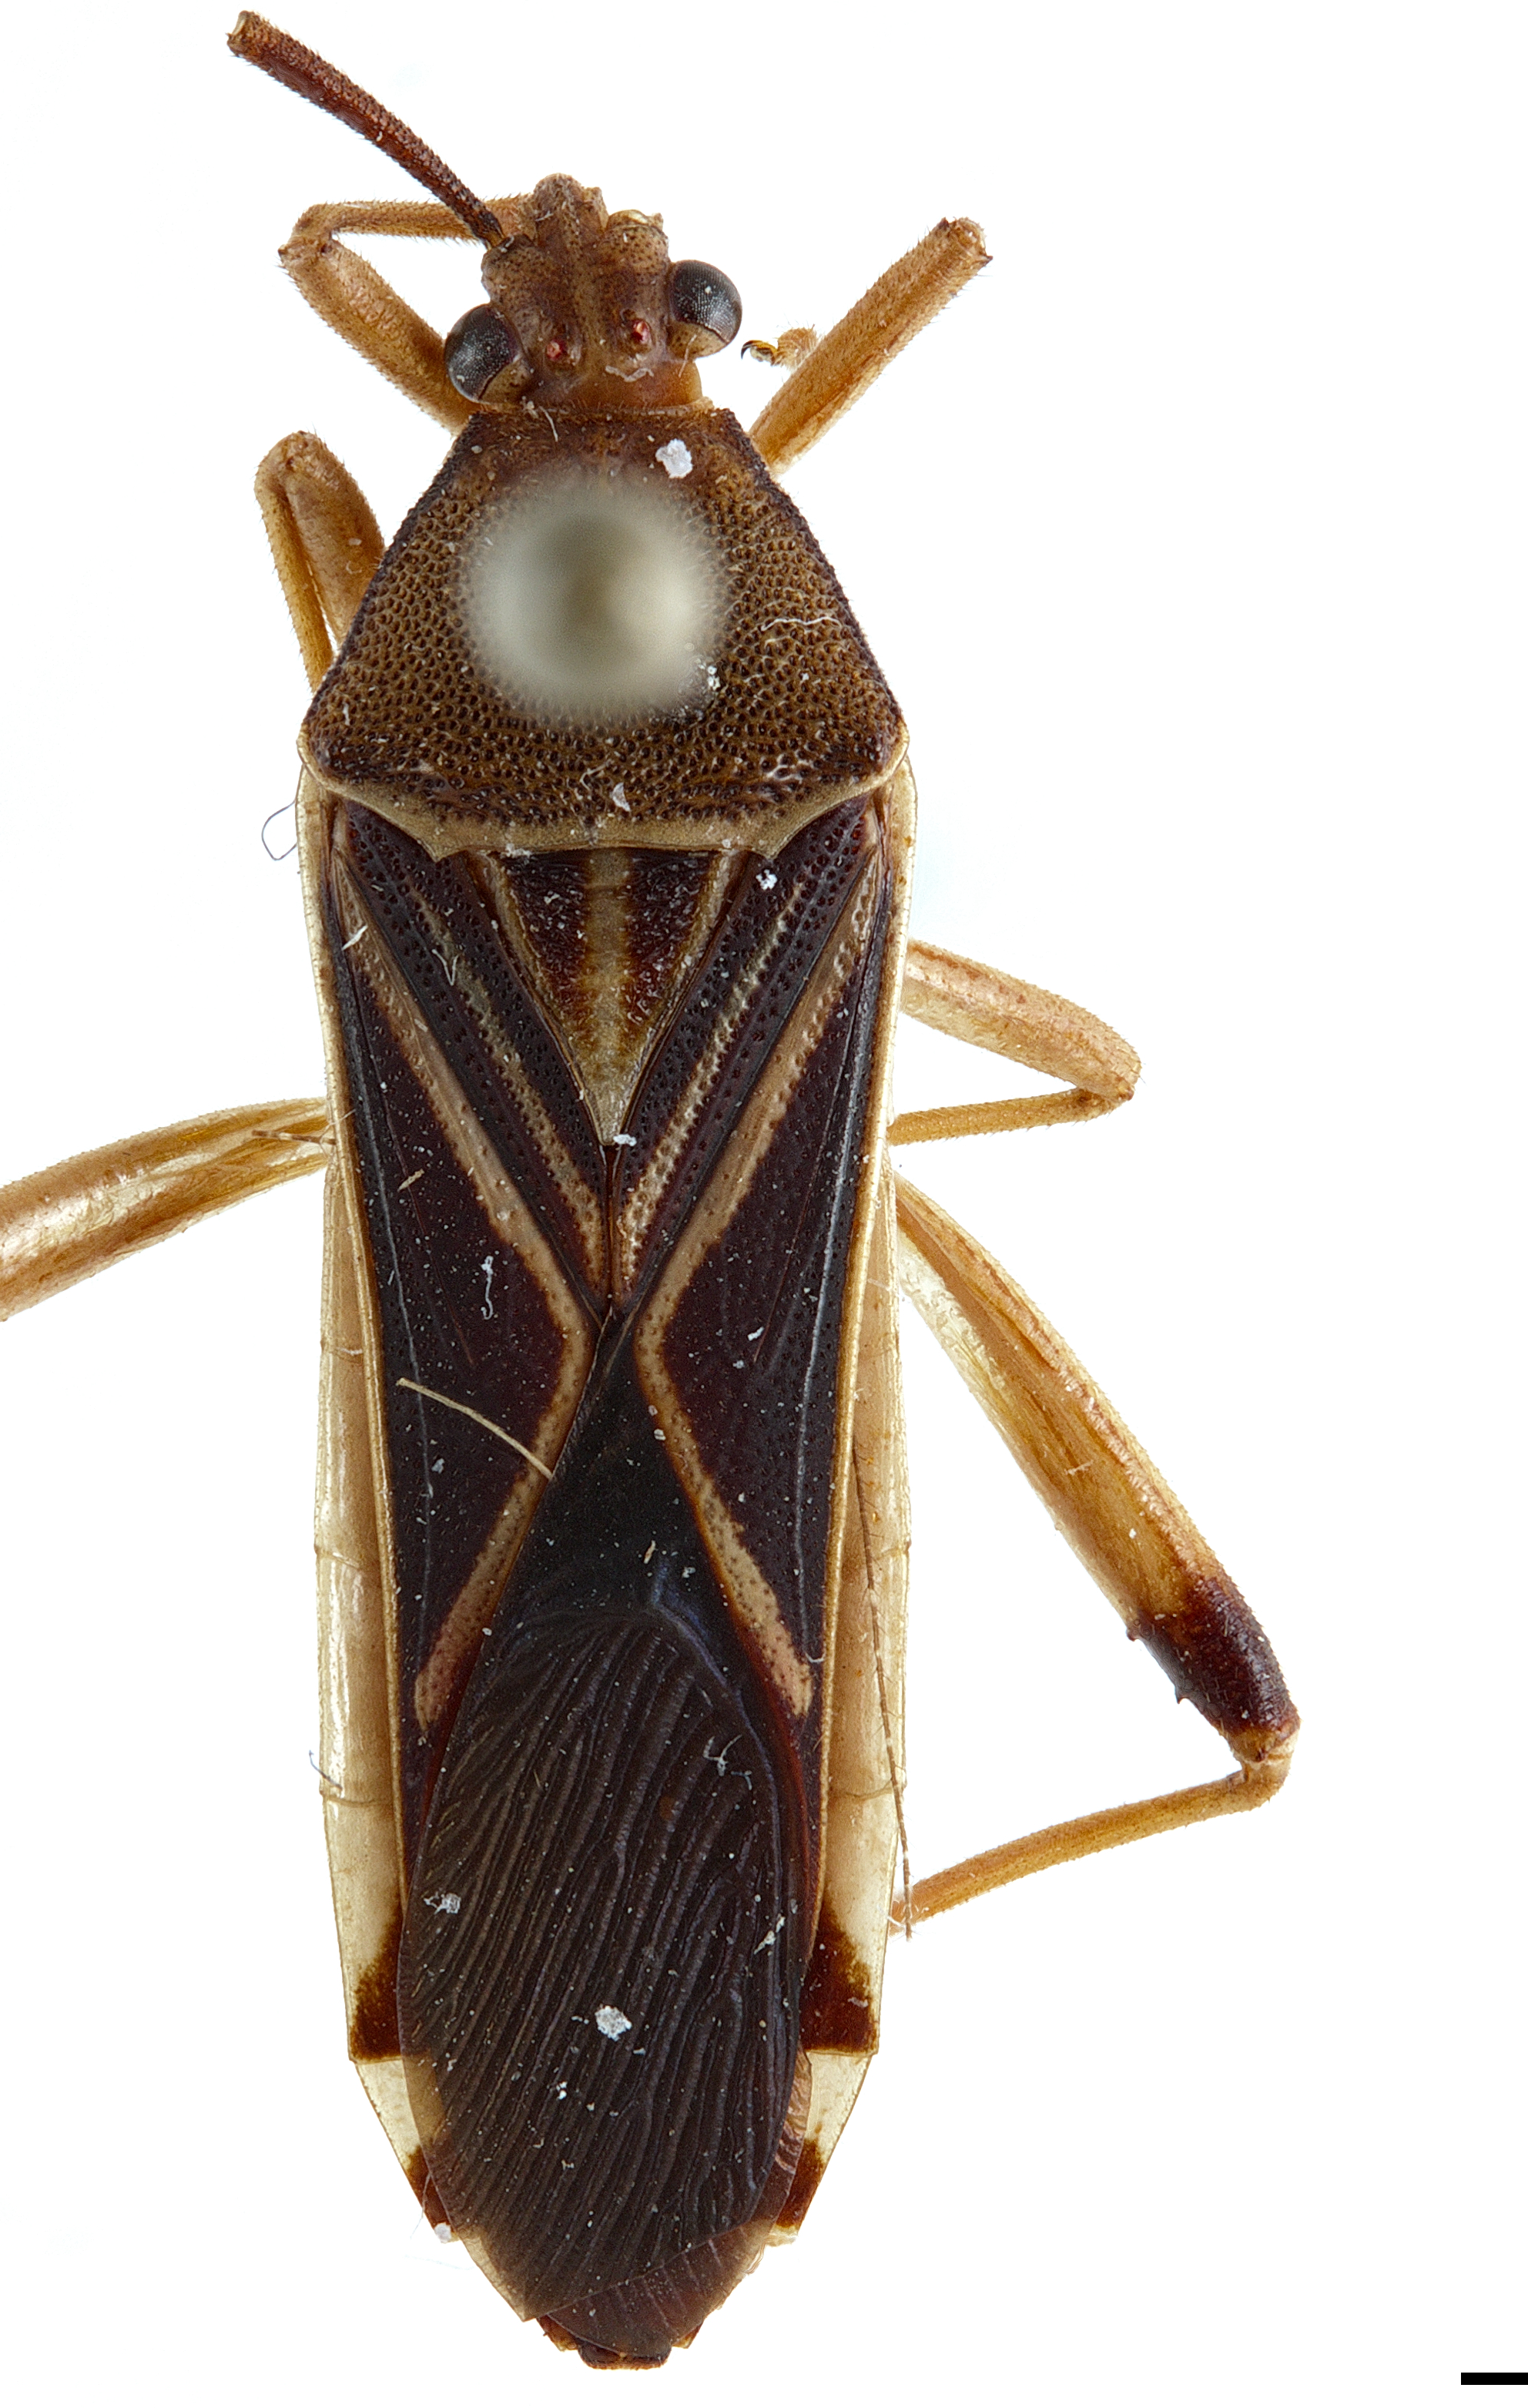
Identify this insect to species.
Quintius dentifer
